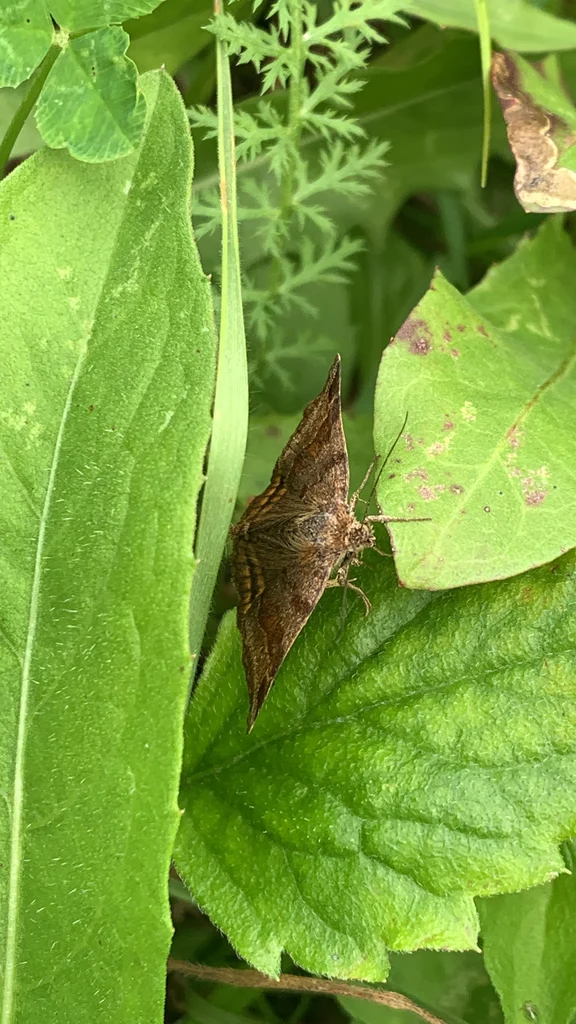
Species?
Euclidia glyphica
